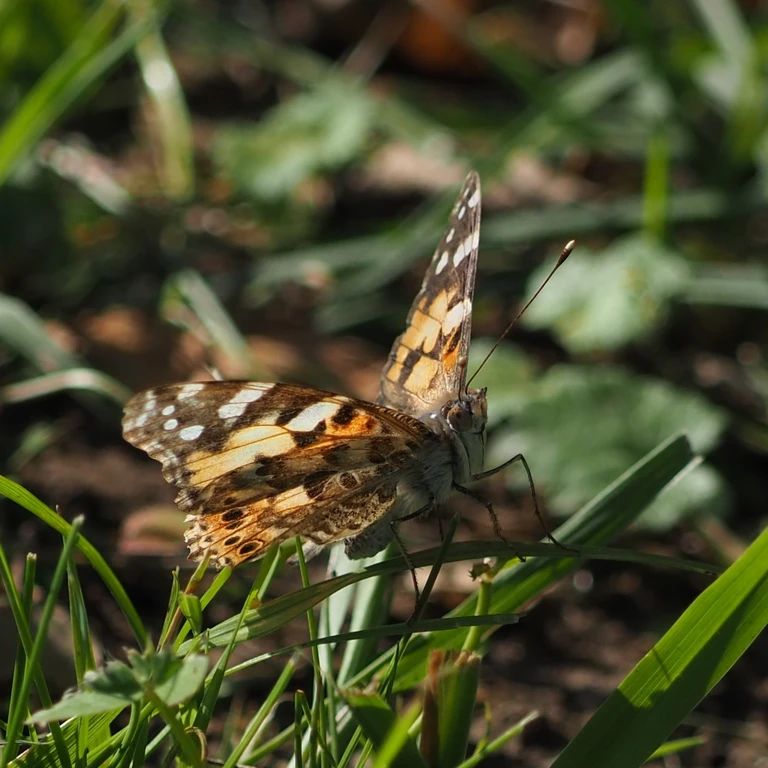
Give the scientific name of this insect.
Vanessa cardui
